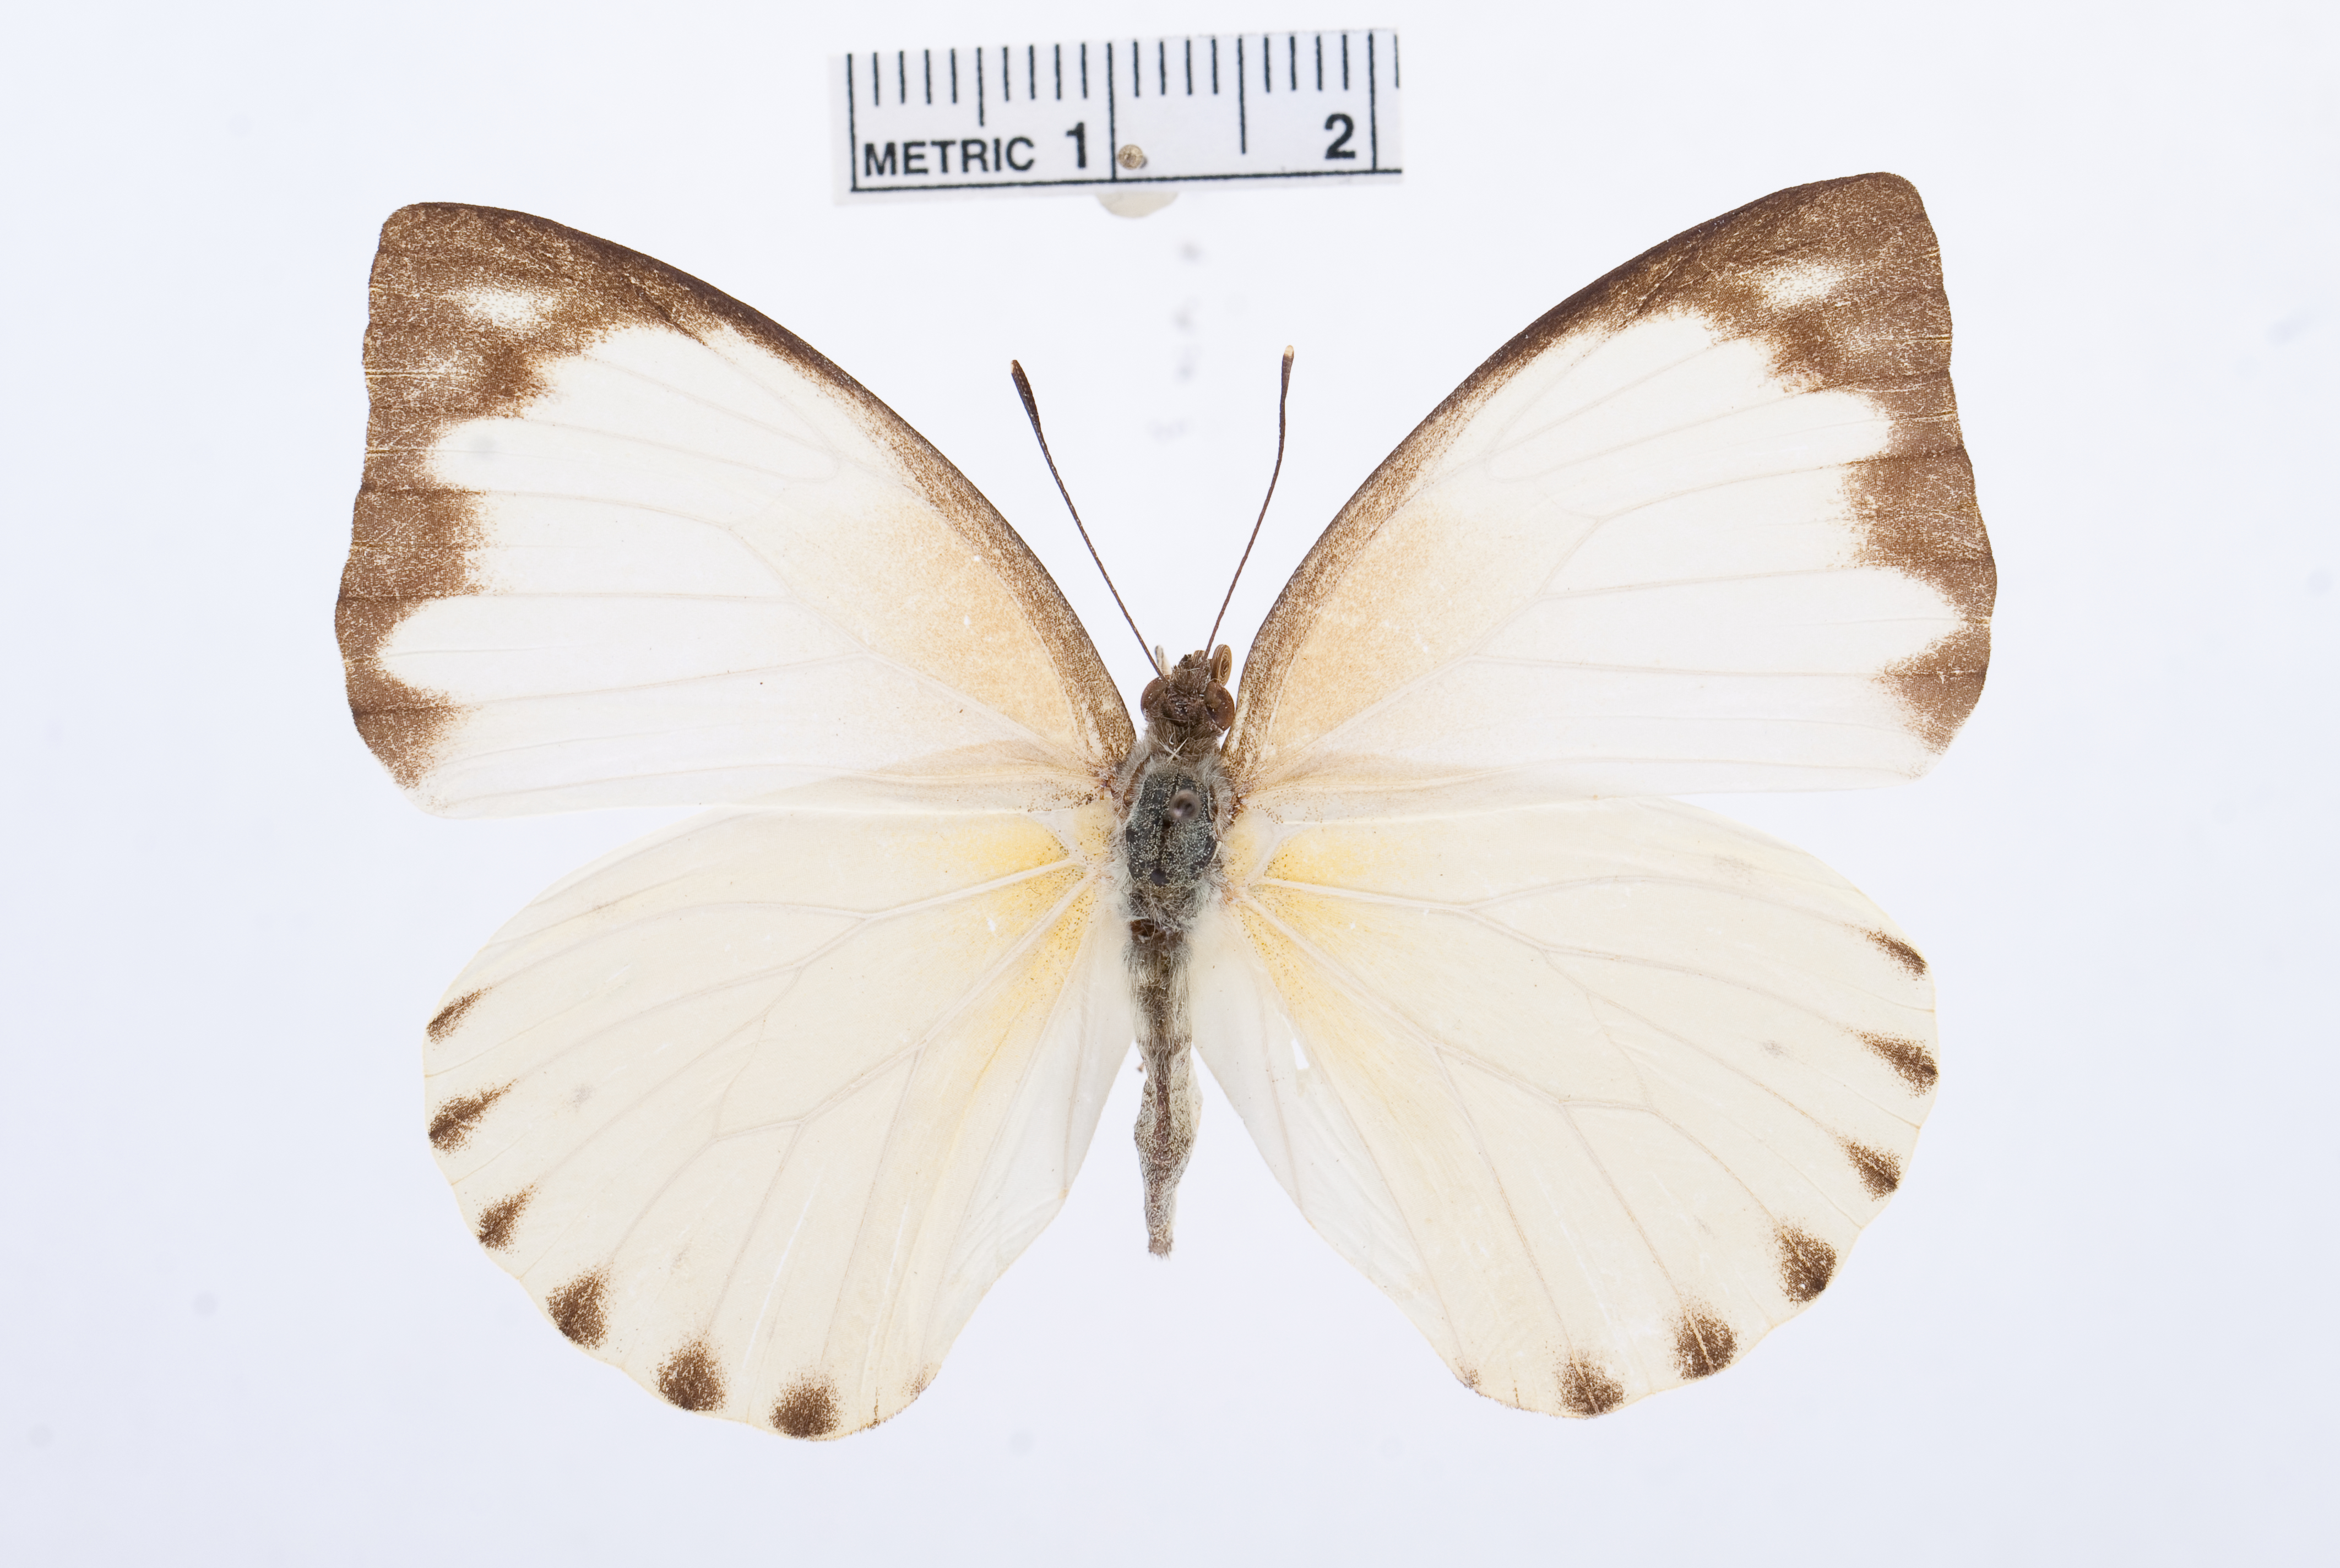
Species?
Nepheronia thalassina
